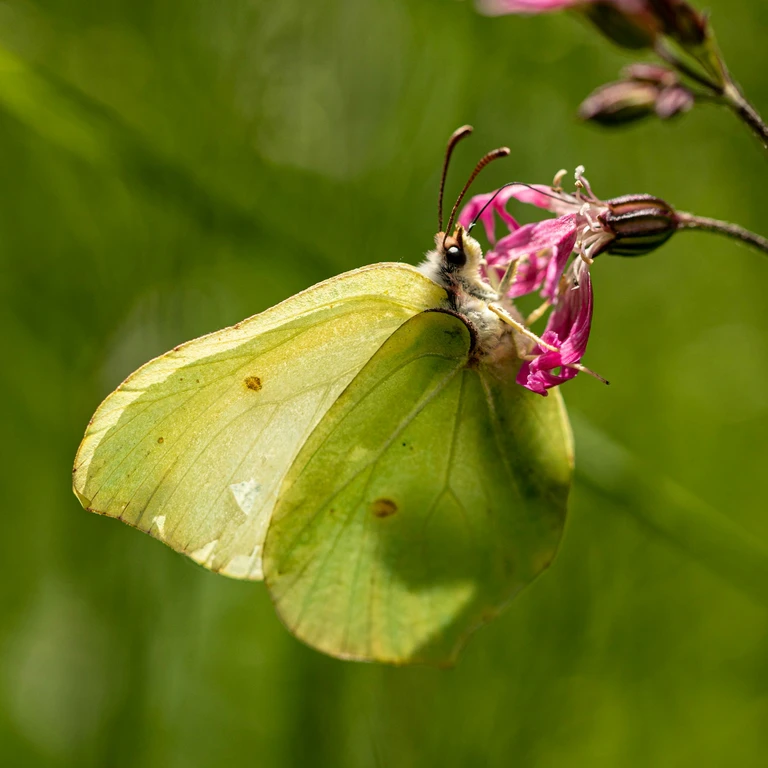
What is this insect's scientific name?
Gonepteryx rhamni
